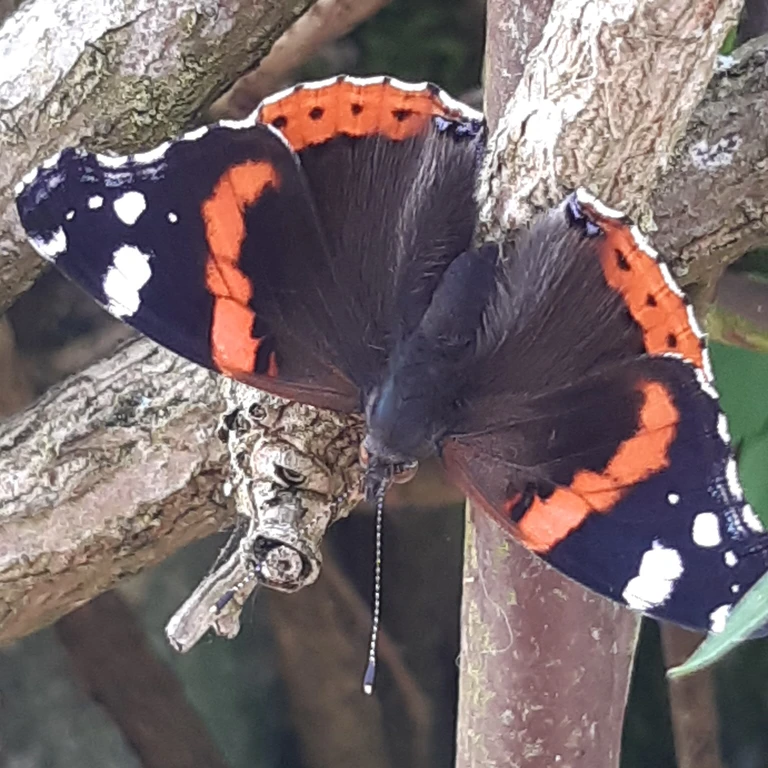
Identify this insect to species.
Vanessa atalanta
